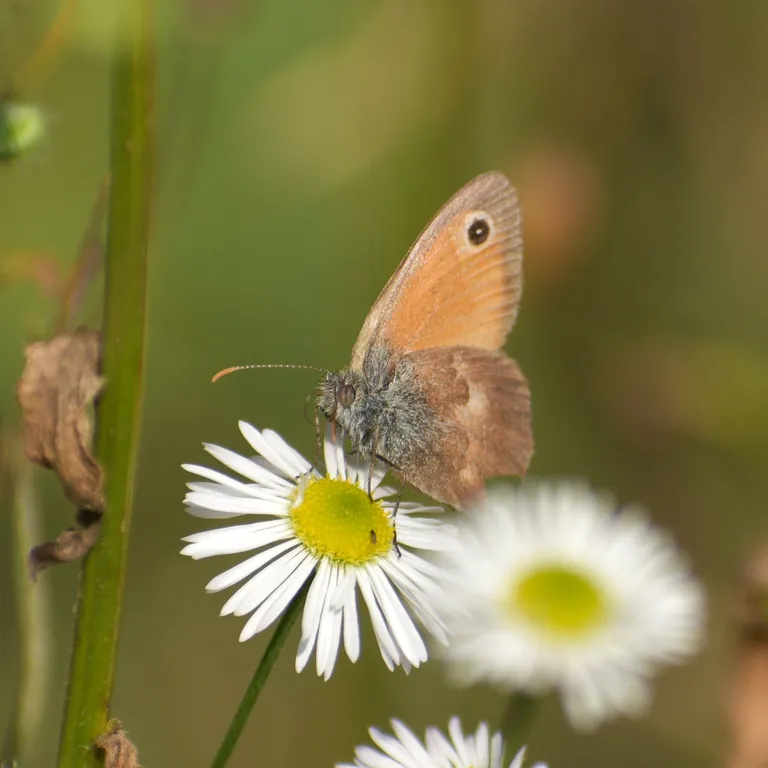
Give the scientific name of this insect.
Coenonympha pamphilus
